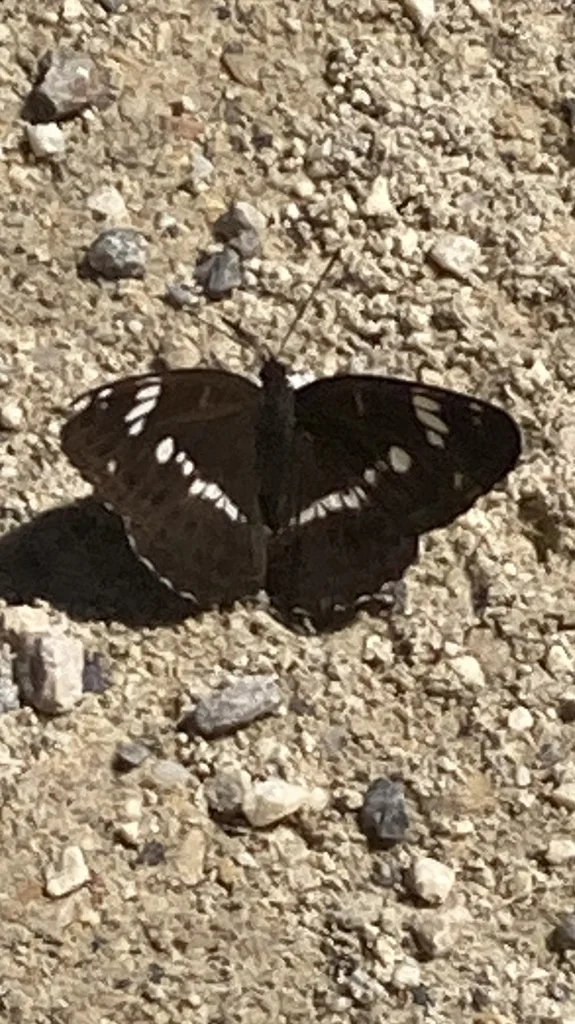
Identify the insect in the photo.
Limenitis camilla (also Ladoga camilla)
